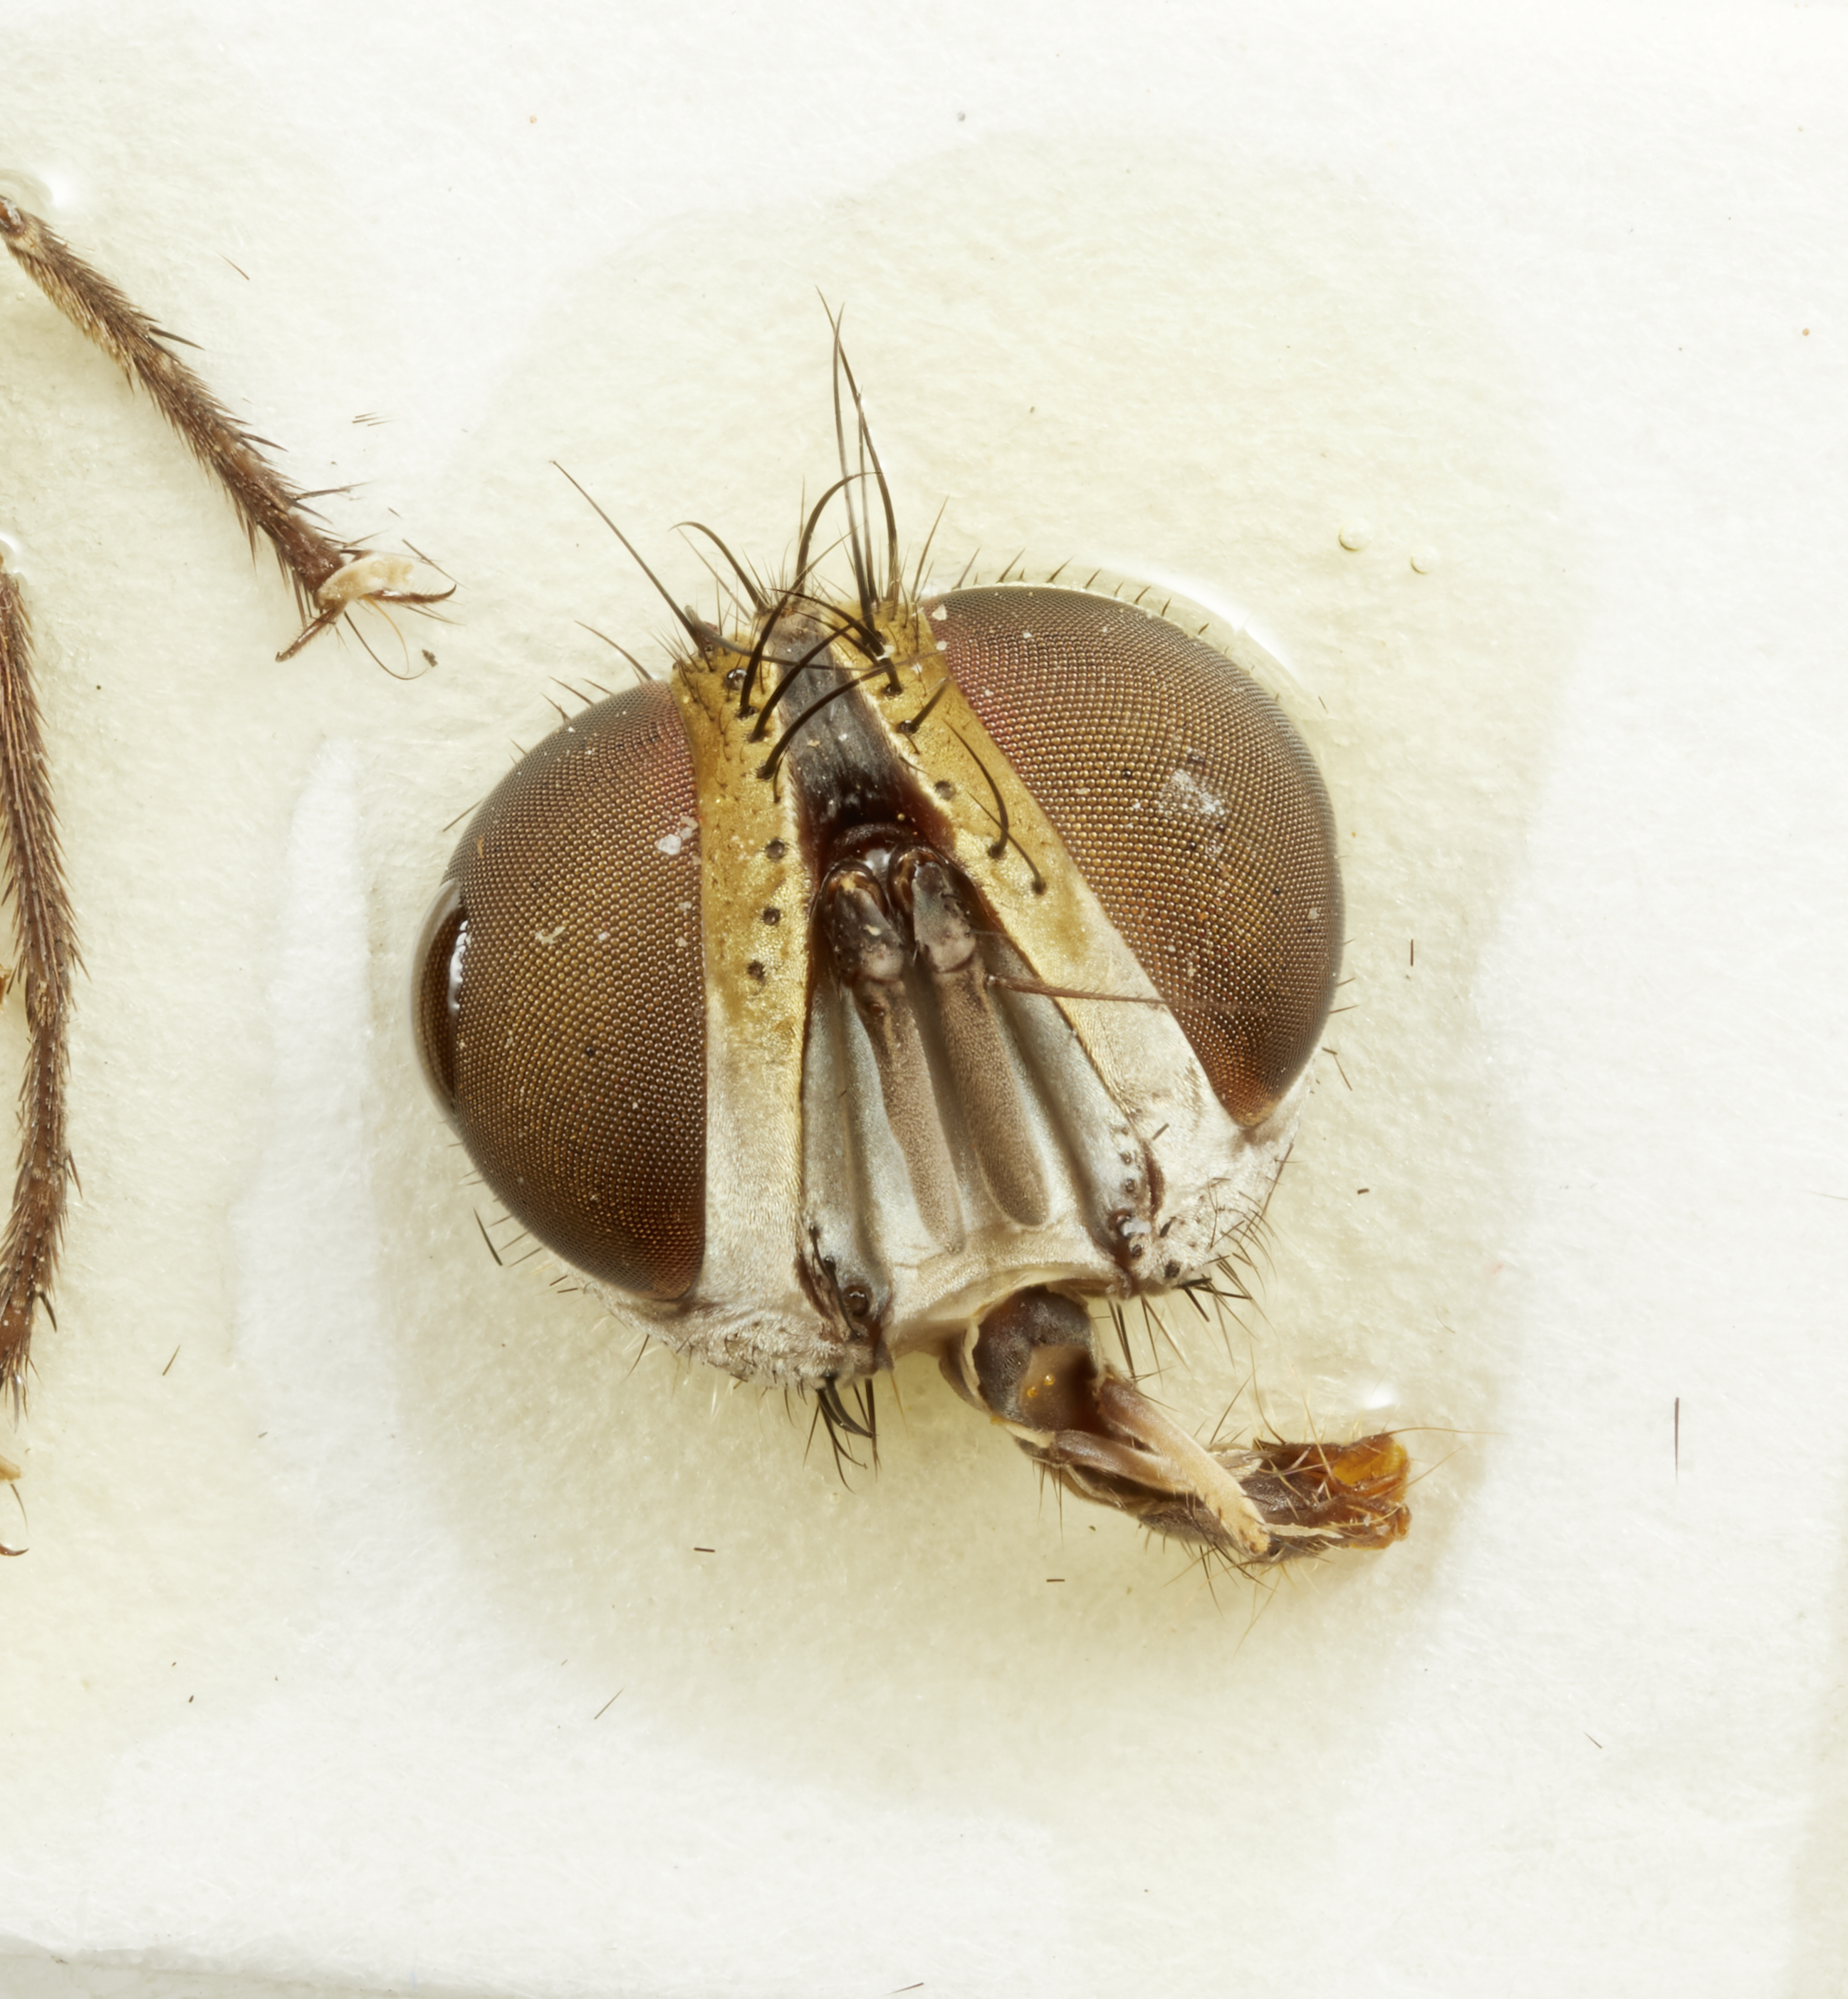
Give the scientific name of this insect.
Chrysoprospherysa croesus
